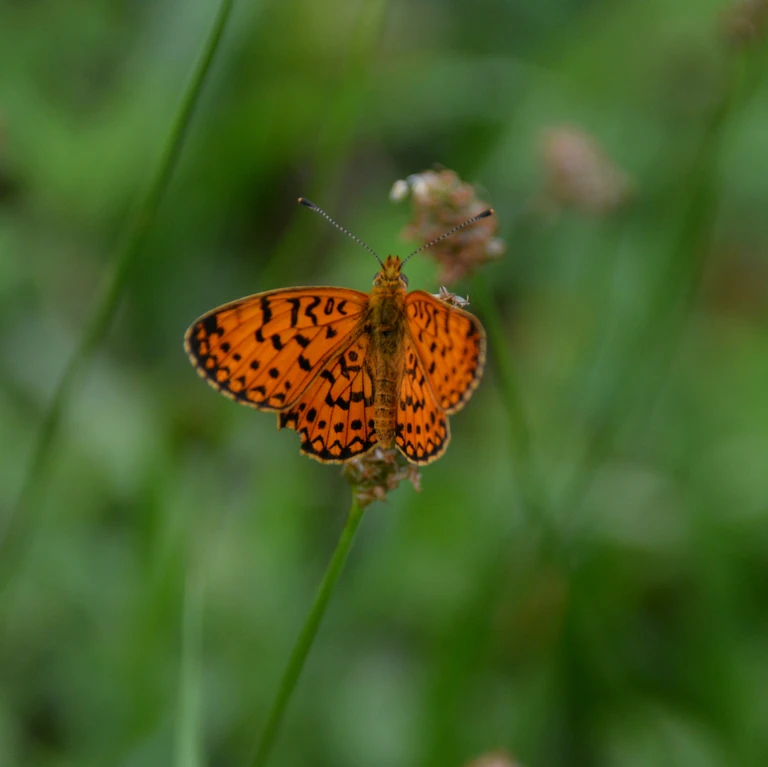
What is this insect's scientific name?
Boloria selene
